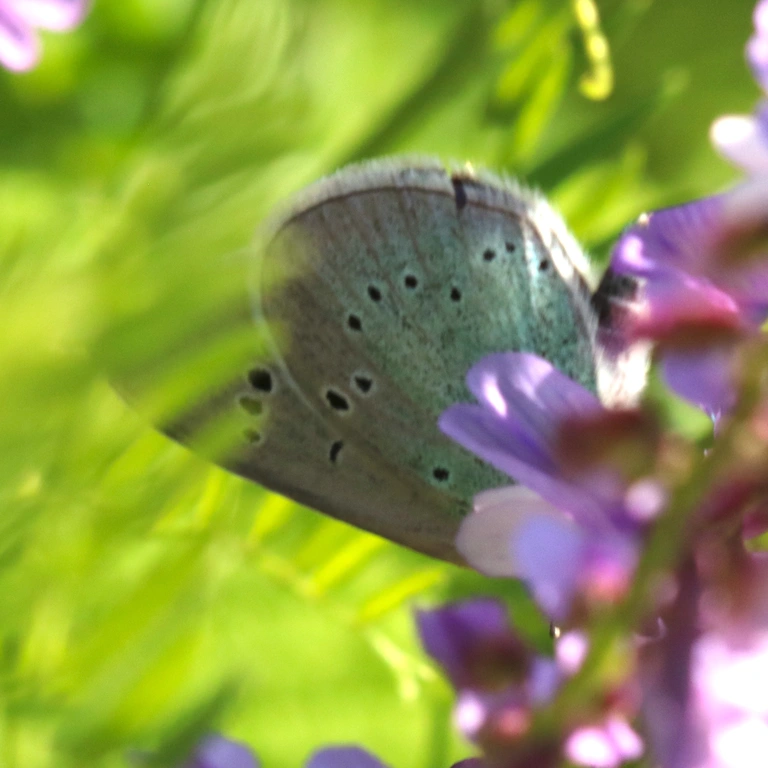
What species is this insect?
Glaucopsyche alexis
